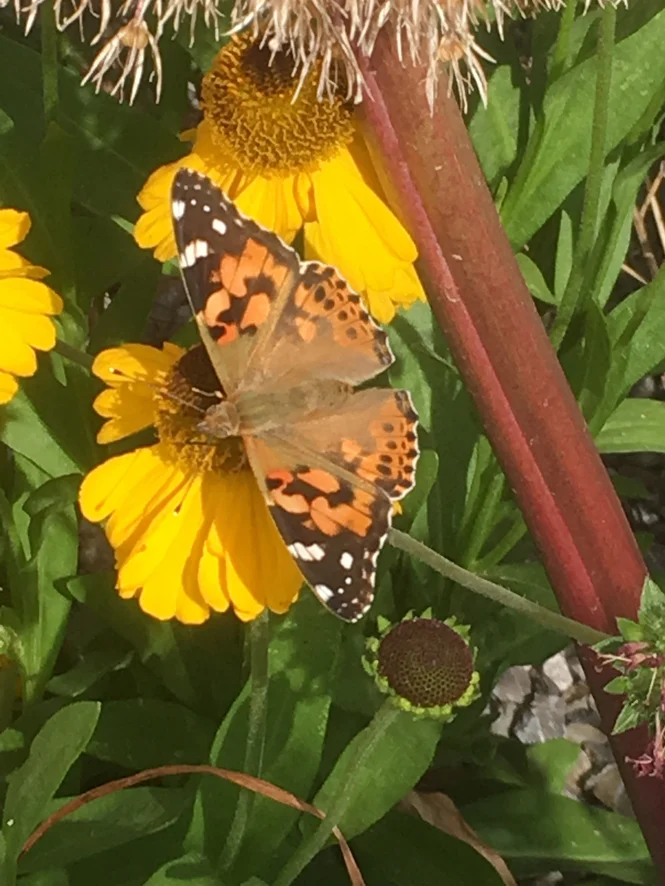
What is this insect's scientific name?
Vanessa cardui
